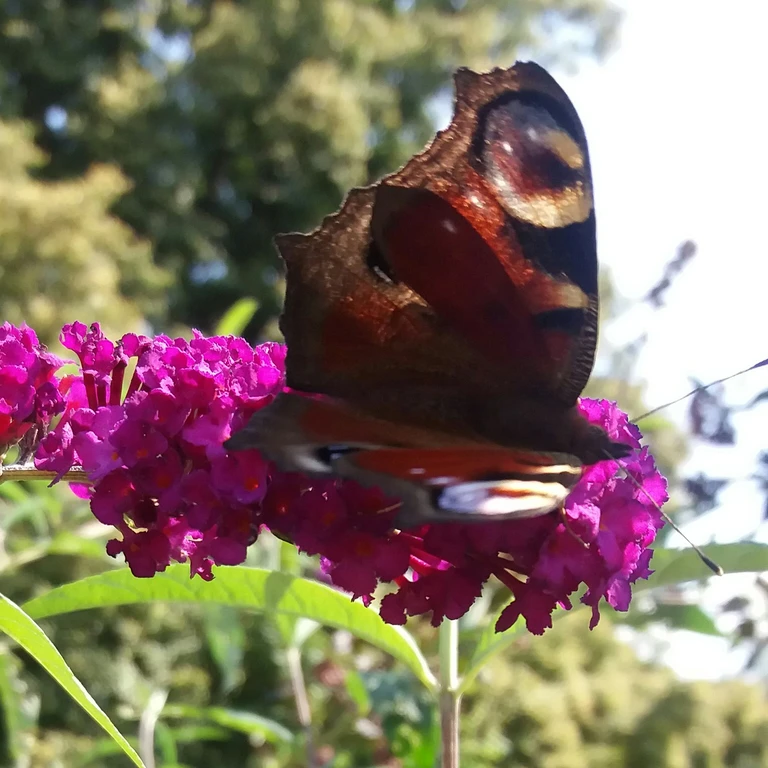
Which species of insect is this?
Aglais io
